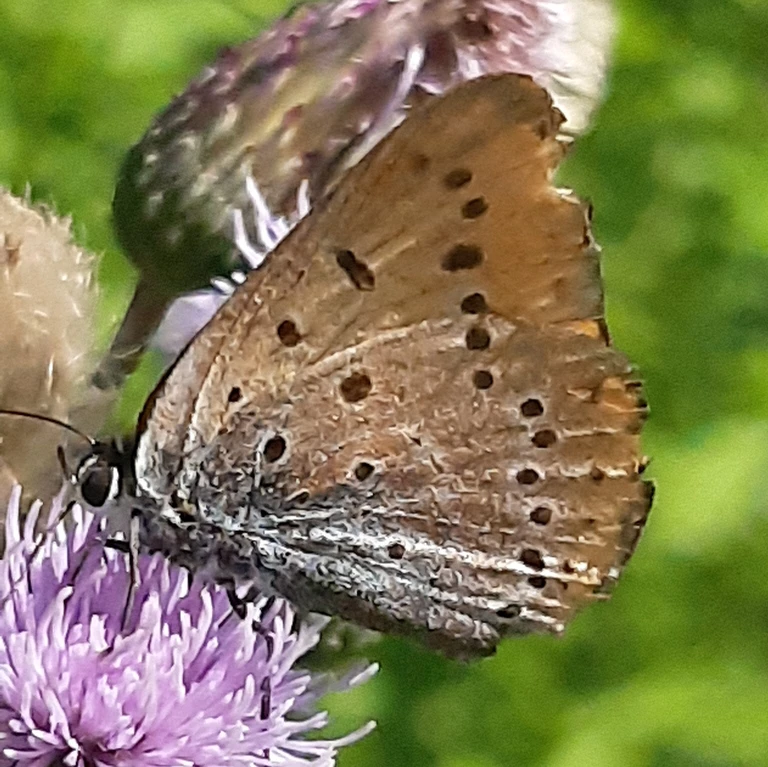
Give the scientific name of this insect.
Lycaena dispar
